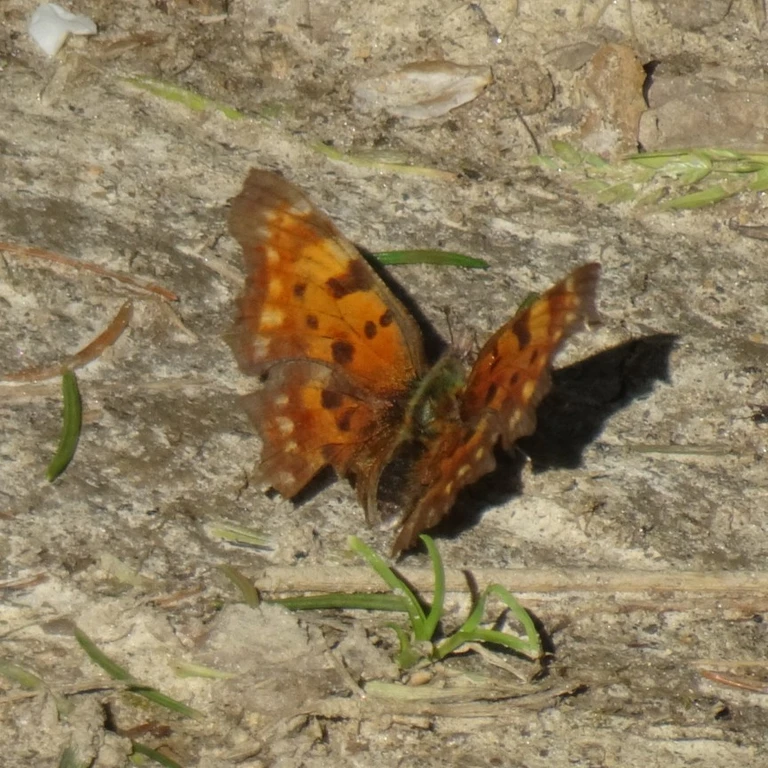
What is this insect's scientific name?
Polygonia c-album
